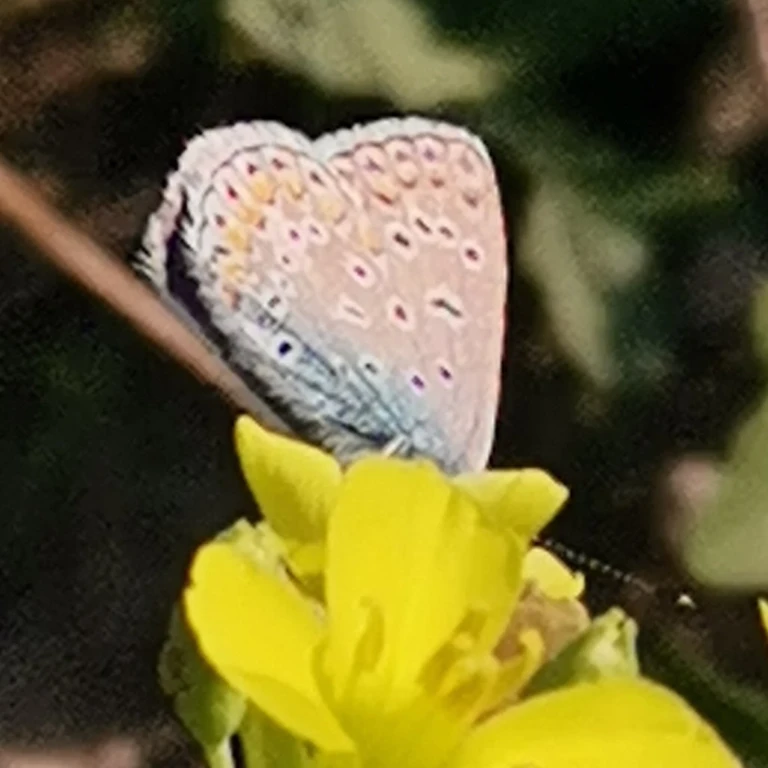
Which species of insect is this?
Polyommatus icarus
